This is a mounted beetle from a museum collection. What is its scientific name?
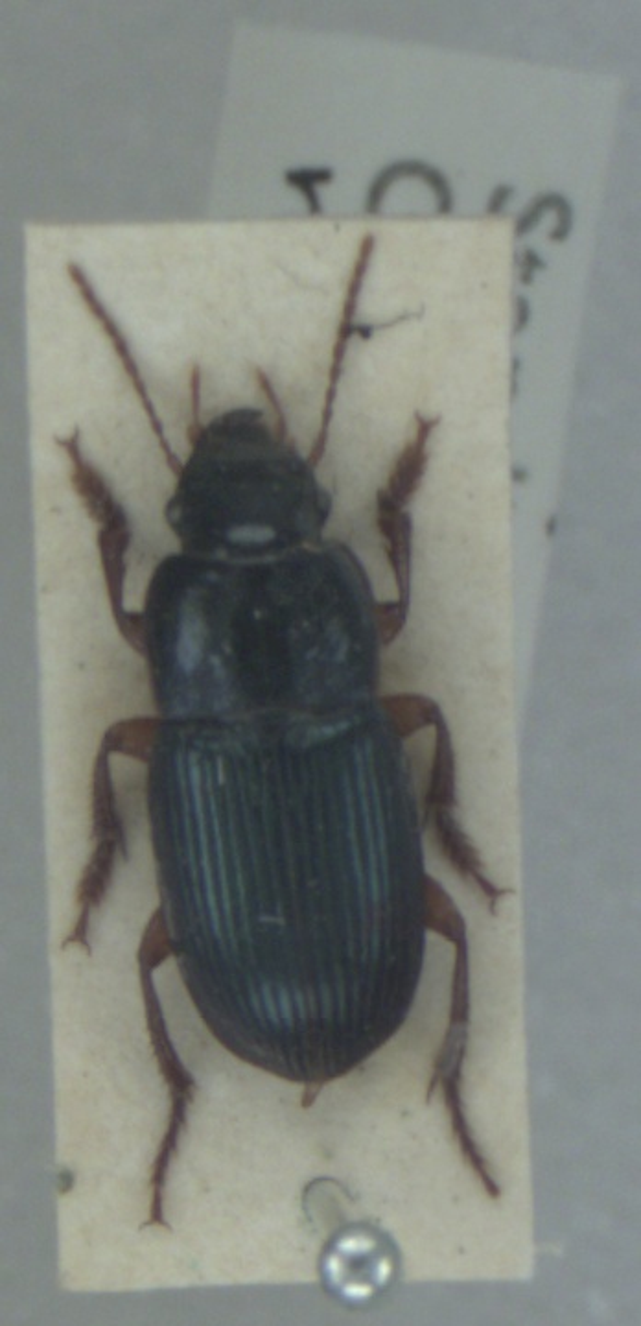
Harpalus rubripes
